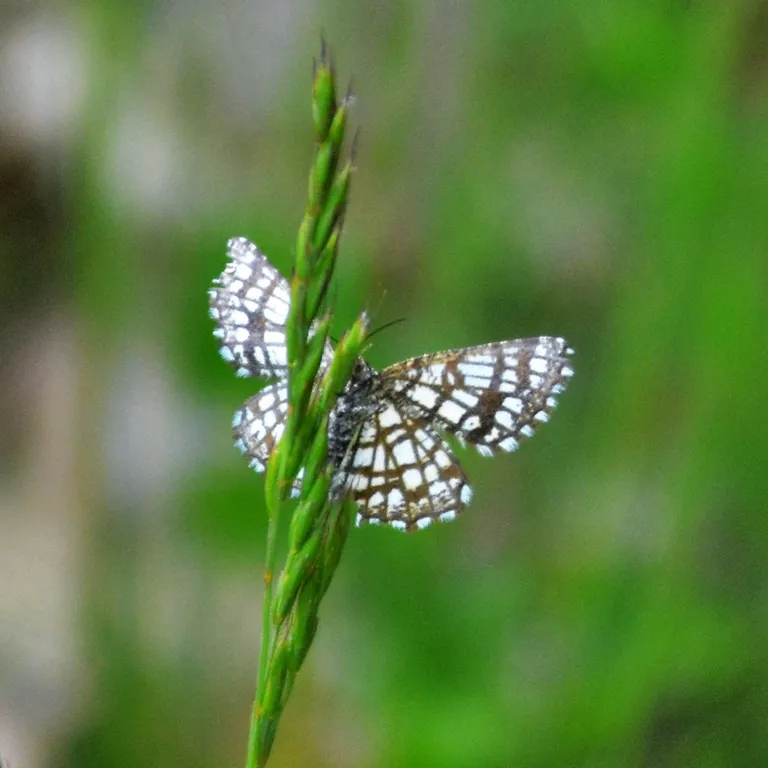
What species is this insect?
Chiasmia clathrata
